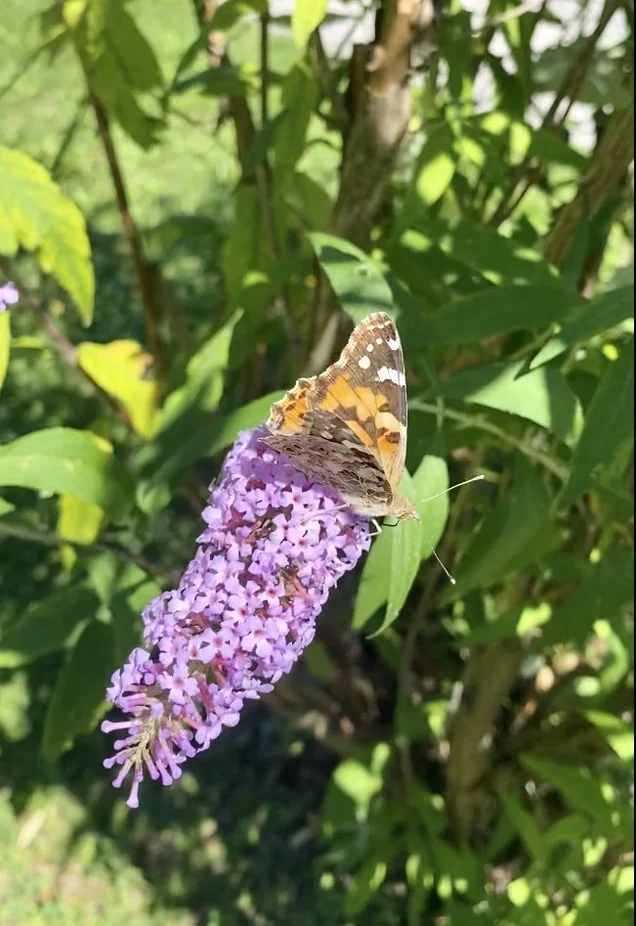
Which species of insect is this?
Vanessa cardui
